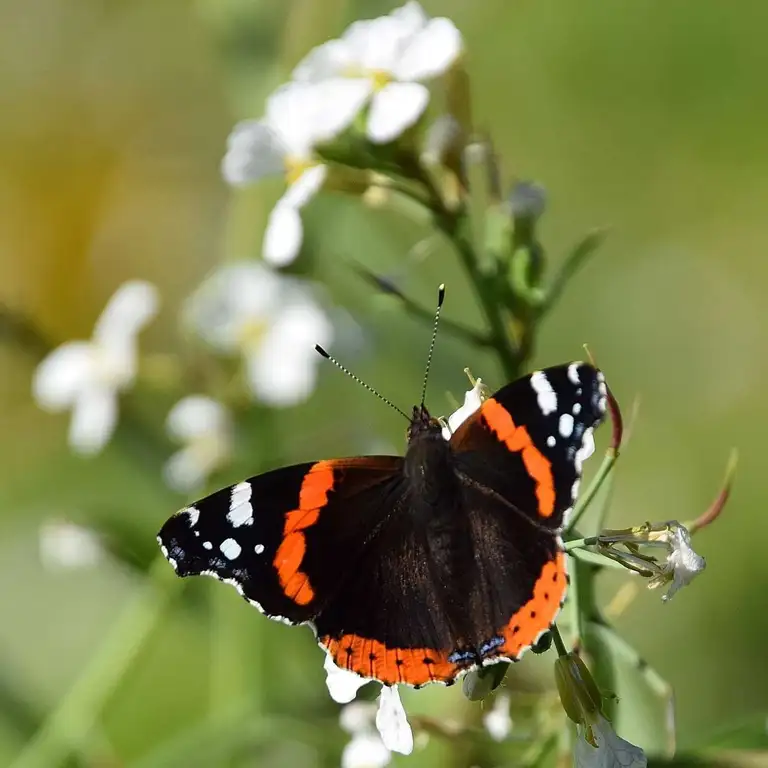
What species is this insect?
Vanessa atalanta
